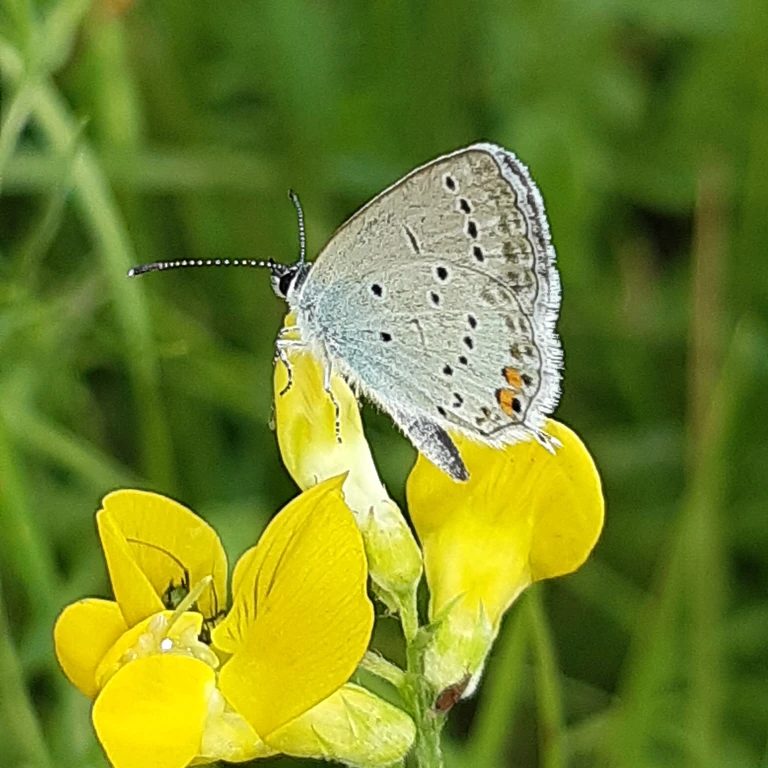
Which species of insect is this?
Cupido argiades (also Elkalyce argiades)
